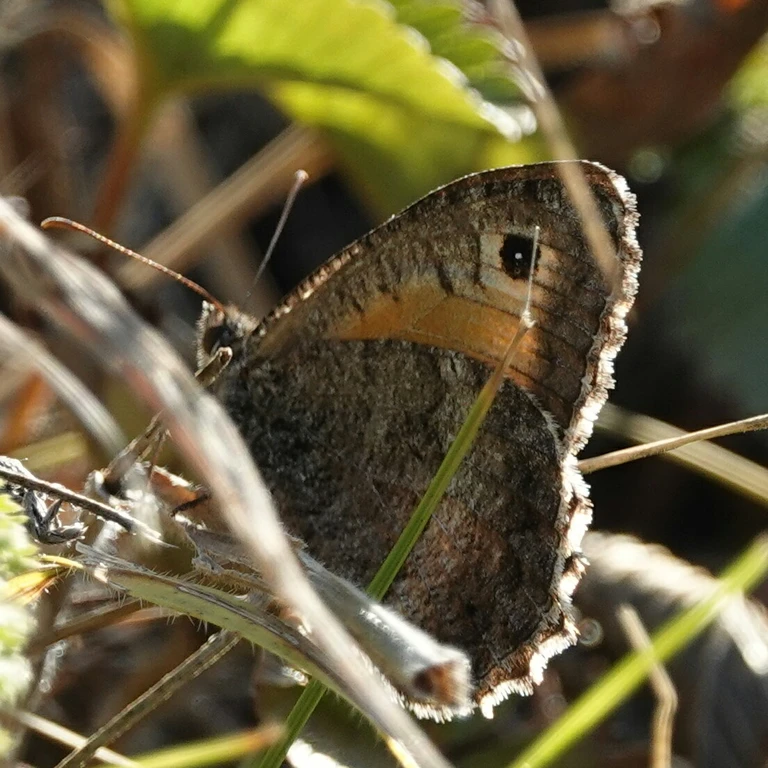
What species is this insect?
Arethusana arethusa
